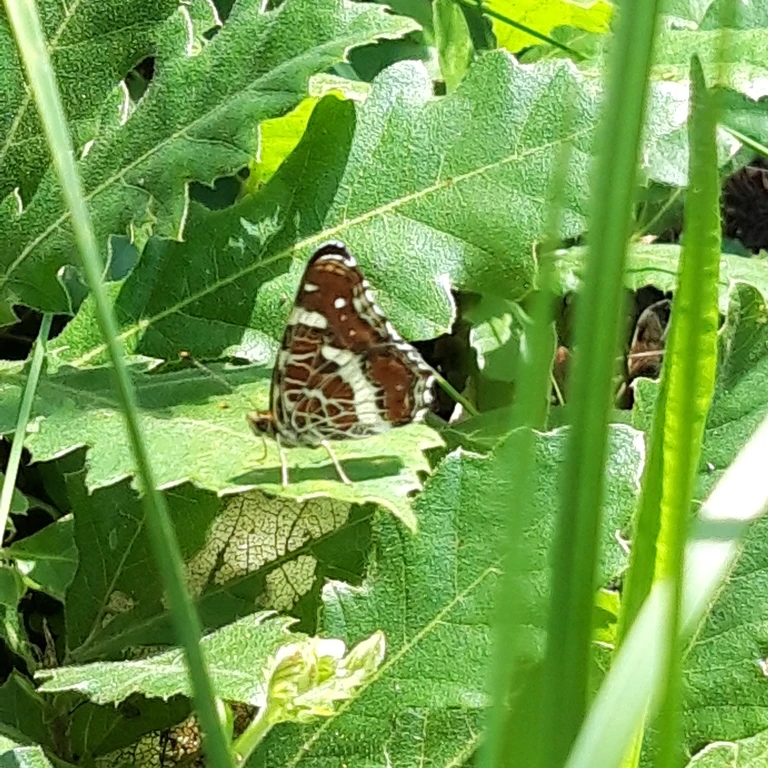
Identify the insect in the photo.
Araschnia levana
